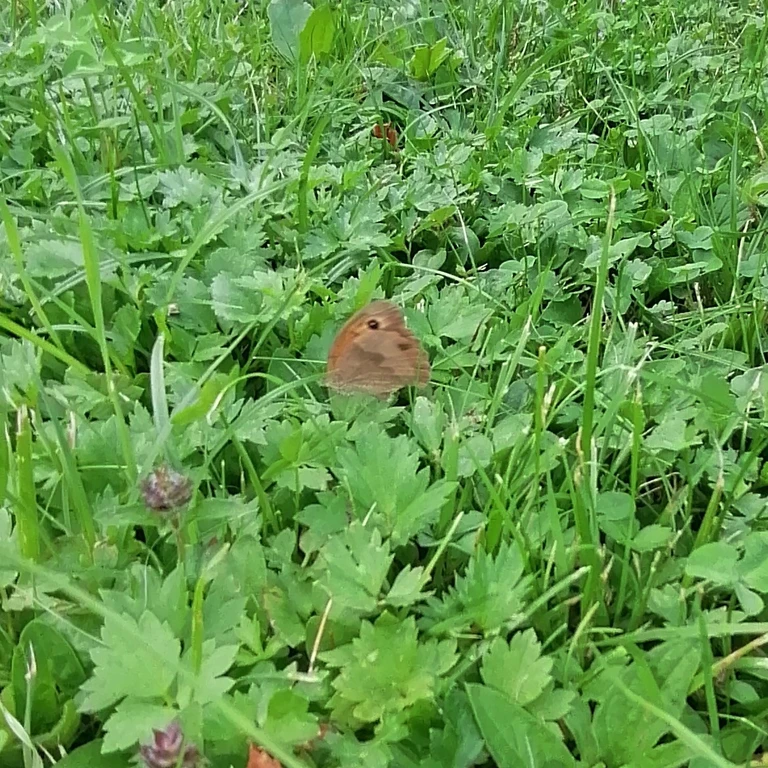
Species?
Maniola jurtina
